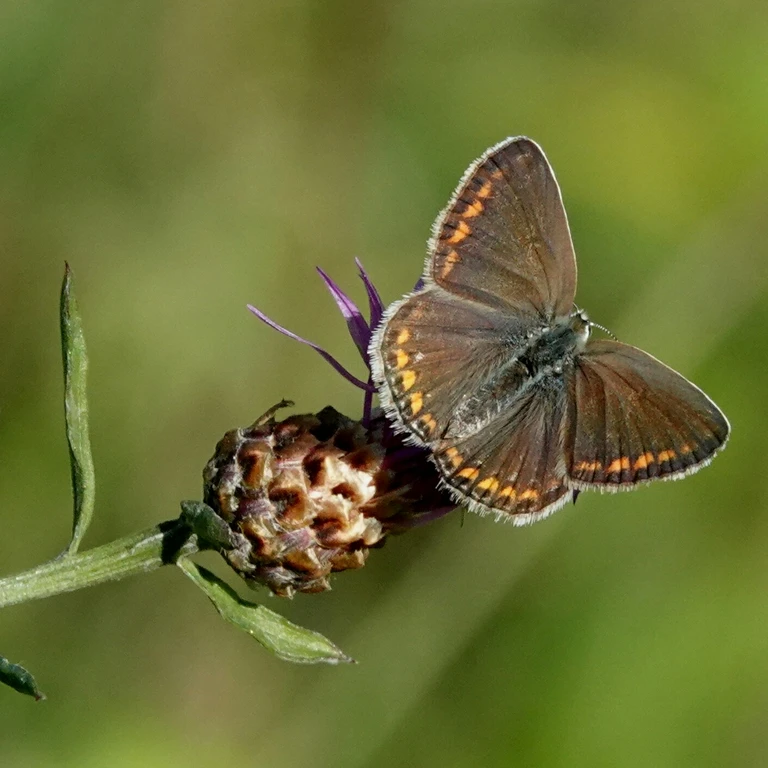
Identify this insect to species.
Polyommatus icarus
